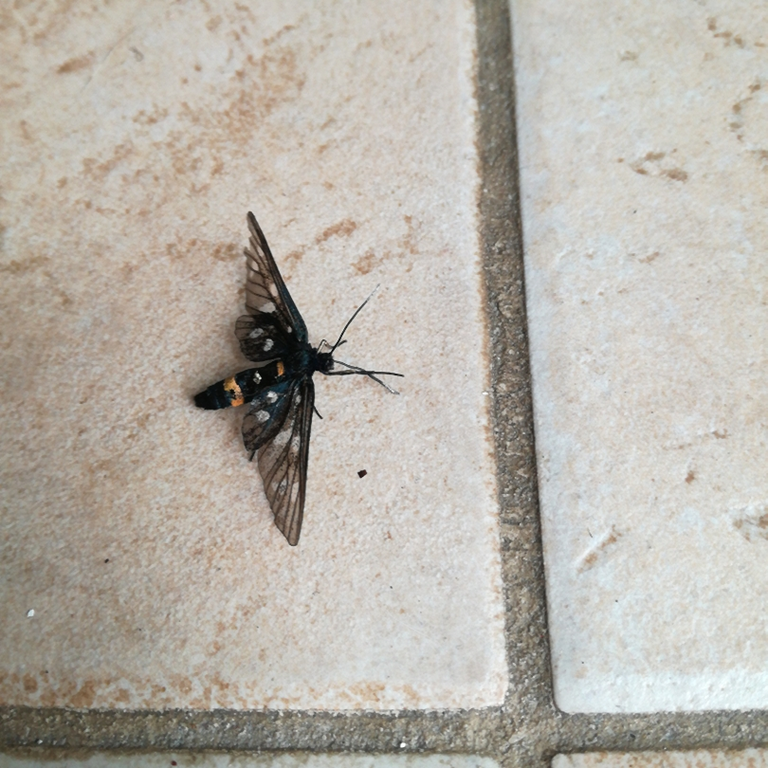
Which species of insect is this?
Amata phegea
